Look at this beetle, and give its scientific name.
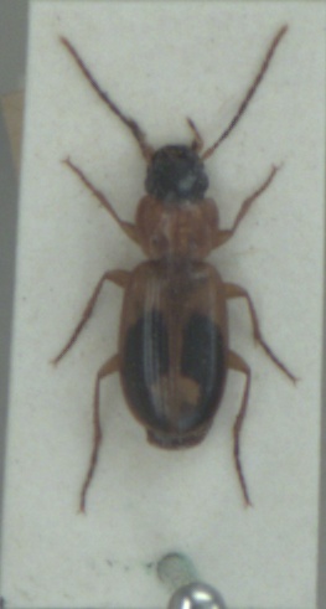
Badister bullatus
